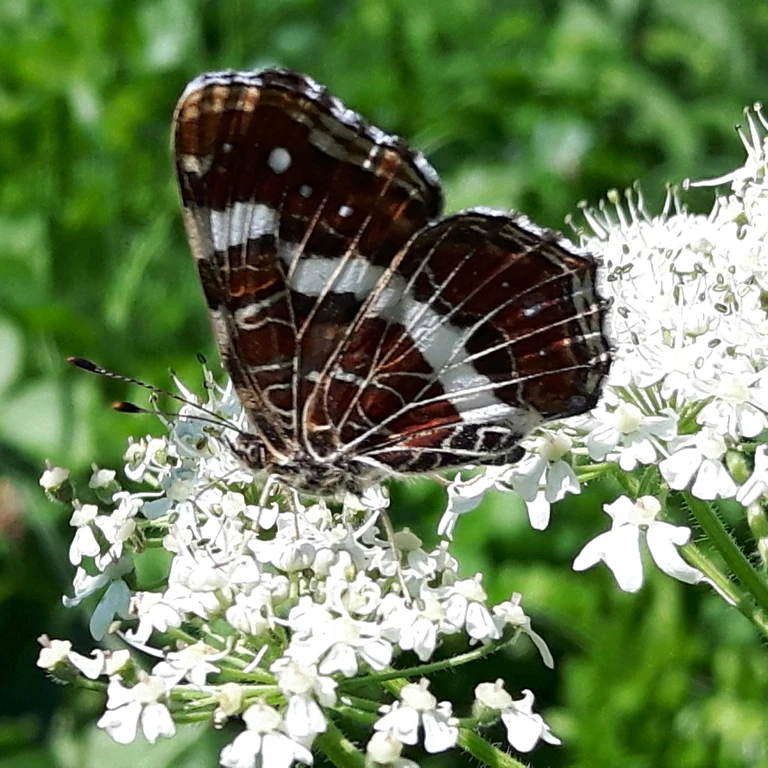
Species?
Araschnia levana
